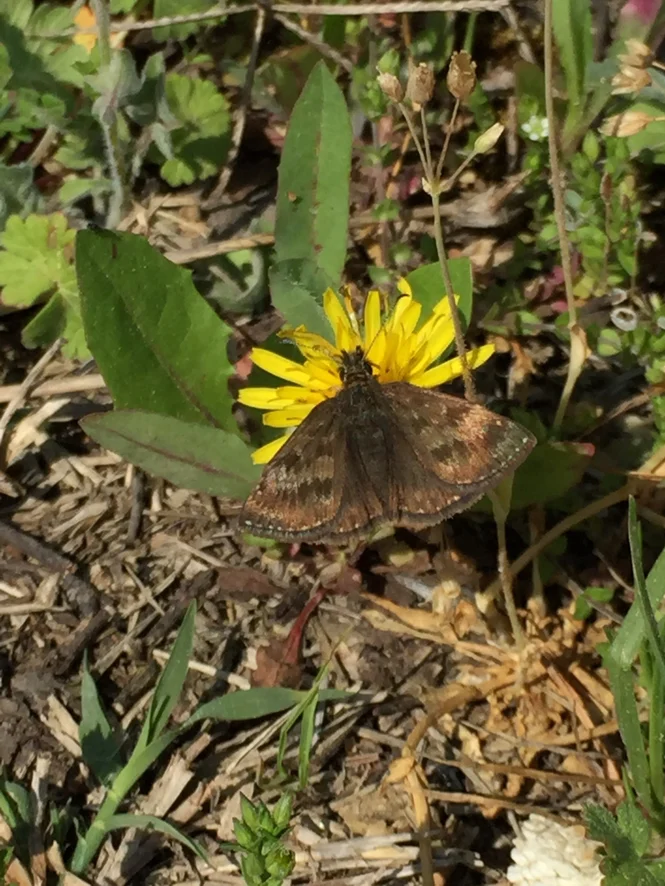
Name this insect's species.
Erynnis tages
